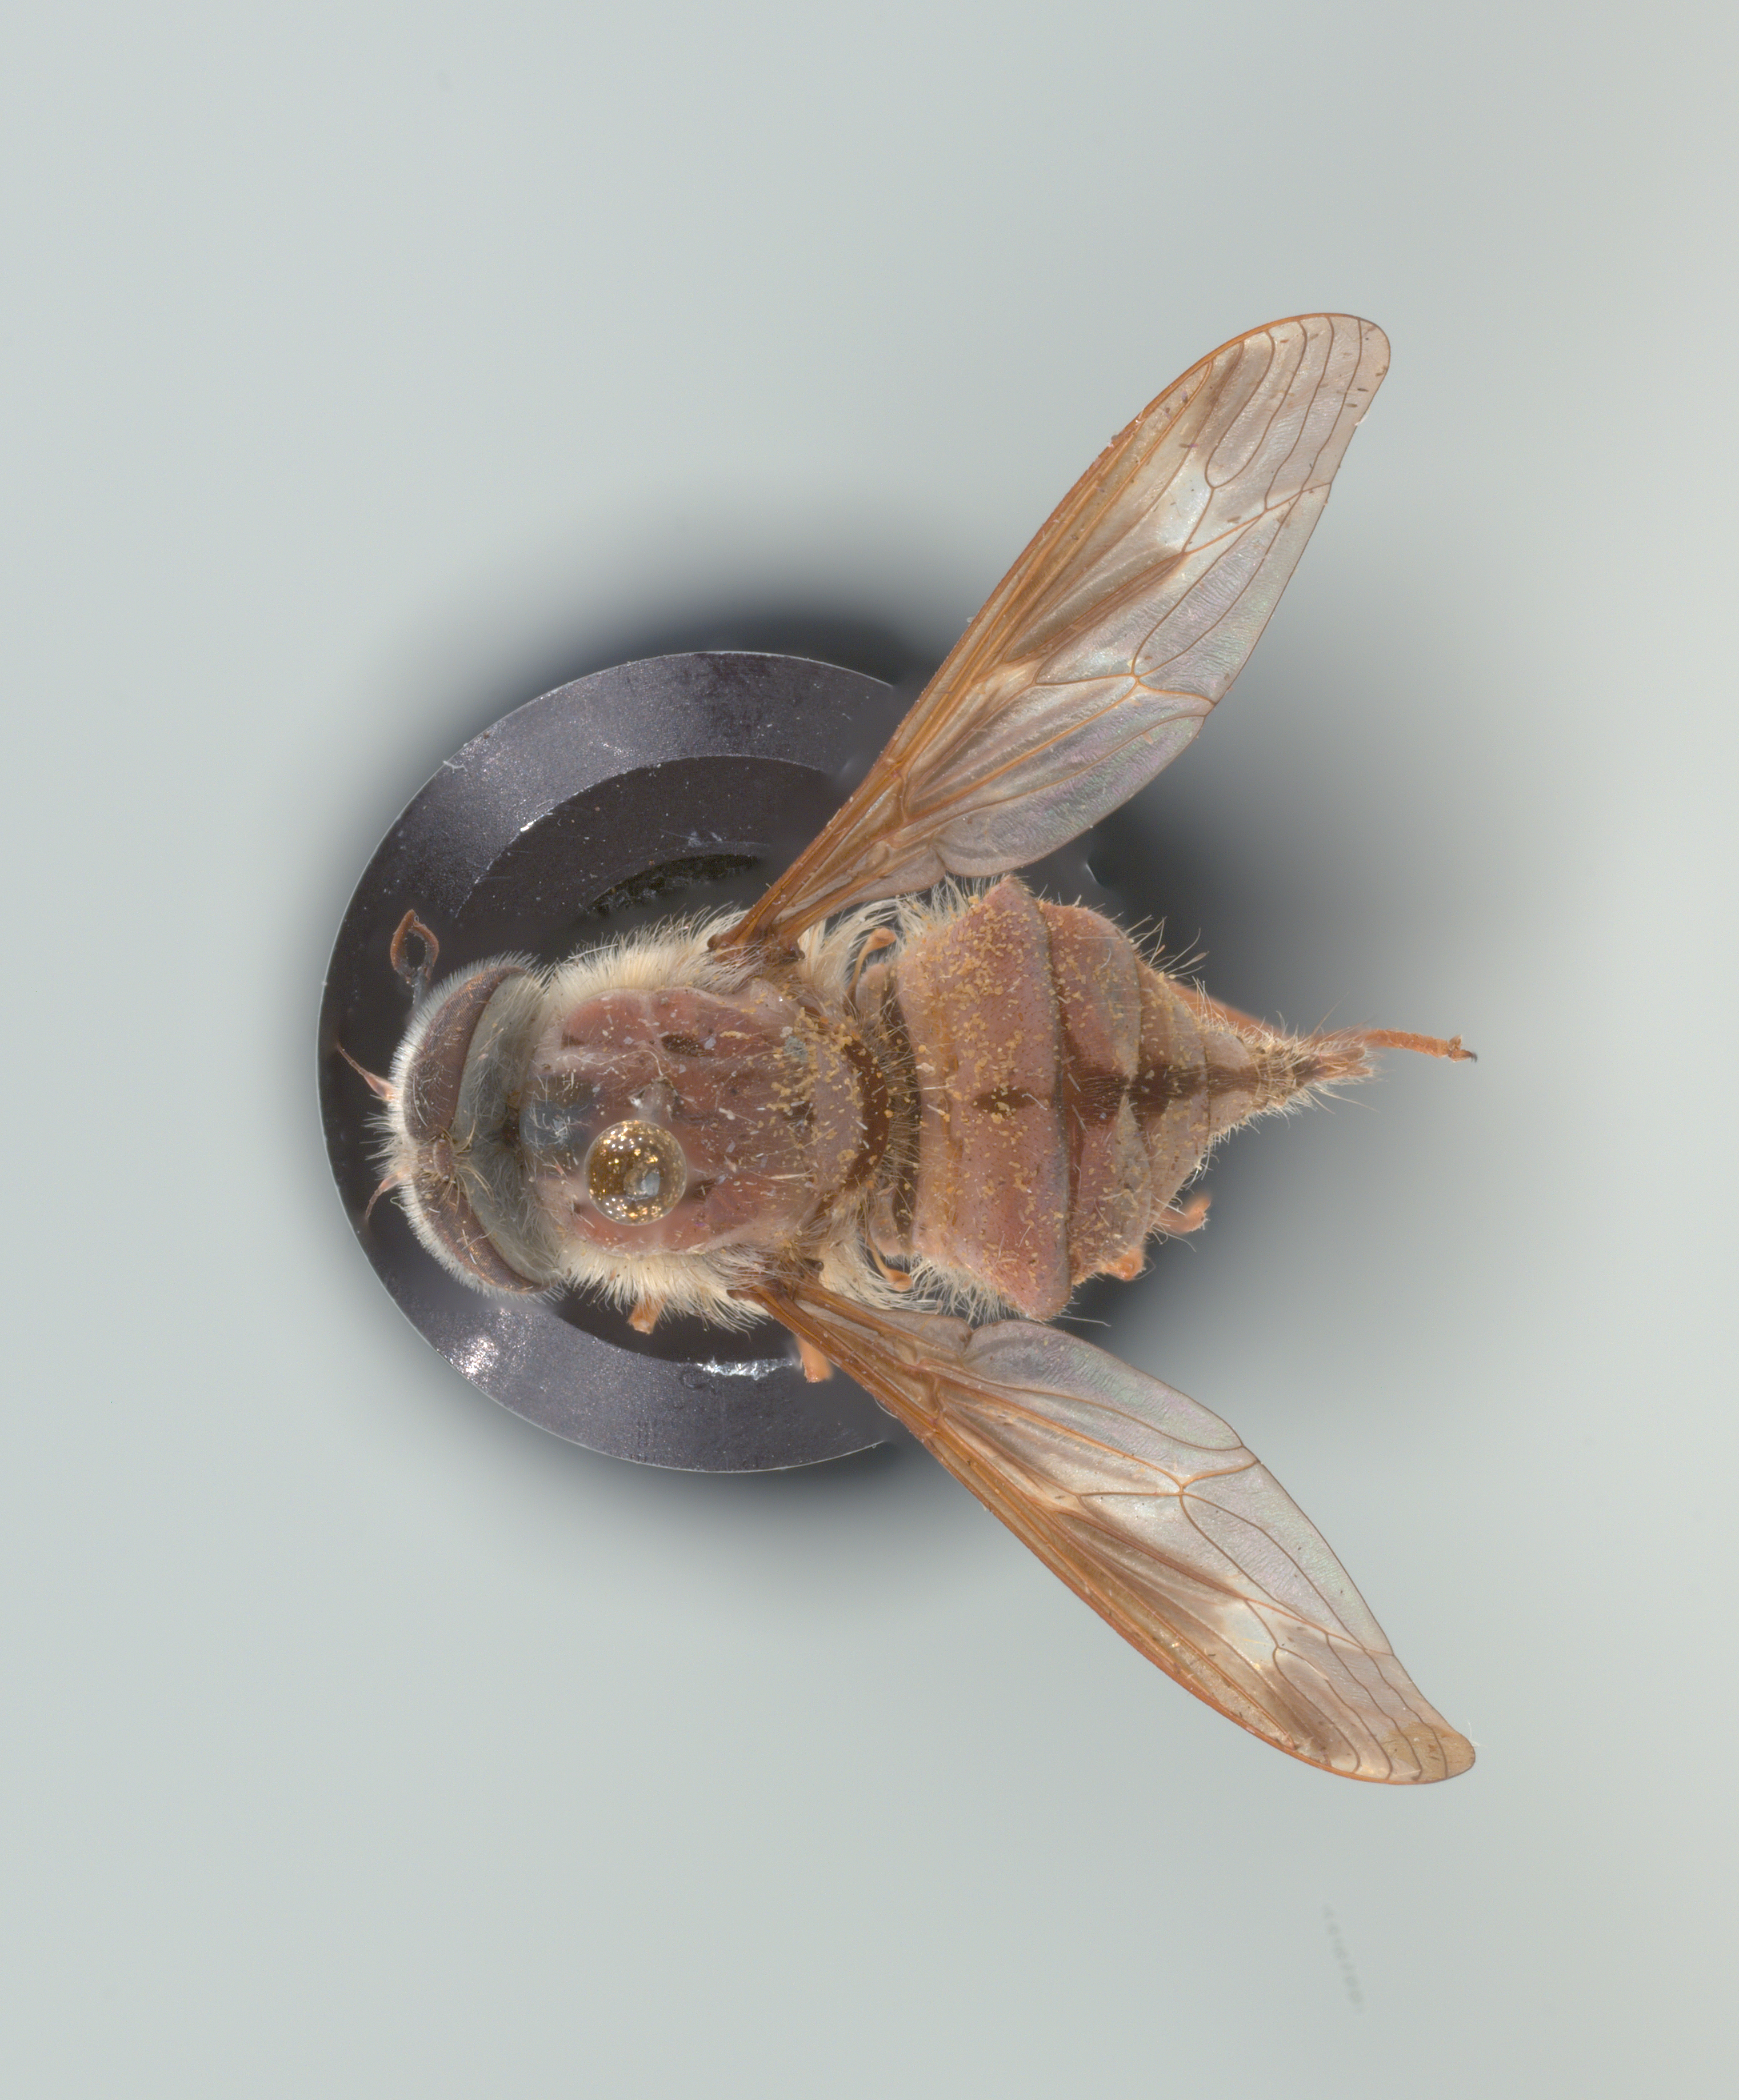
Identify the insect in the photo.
Hirmoneura nubipennis (also Trichophthalma nubipennis)
